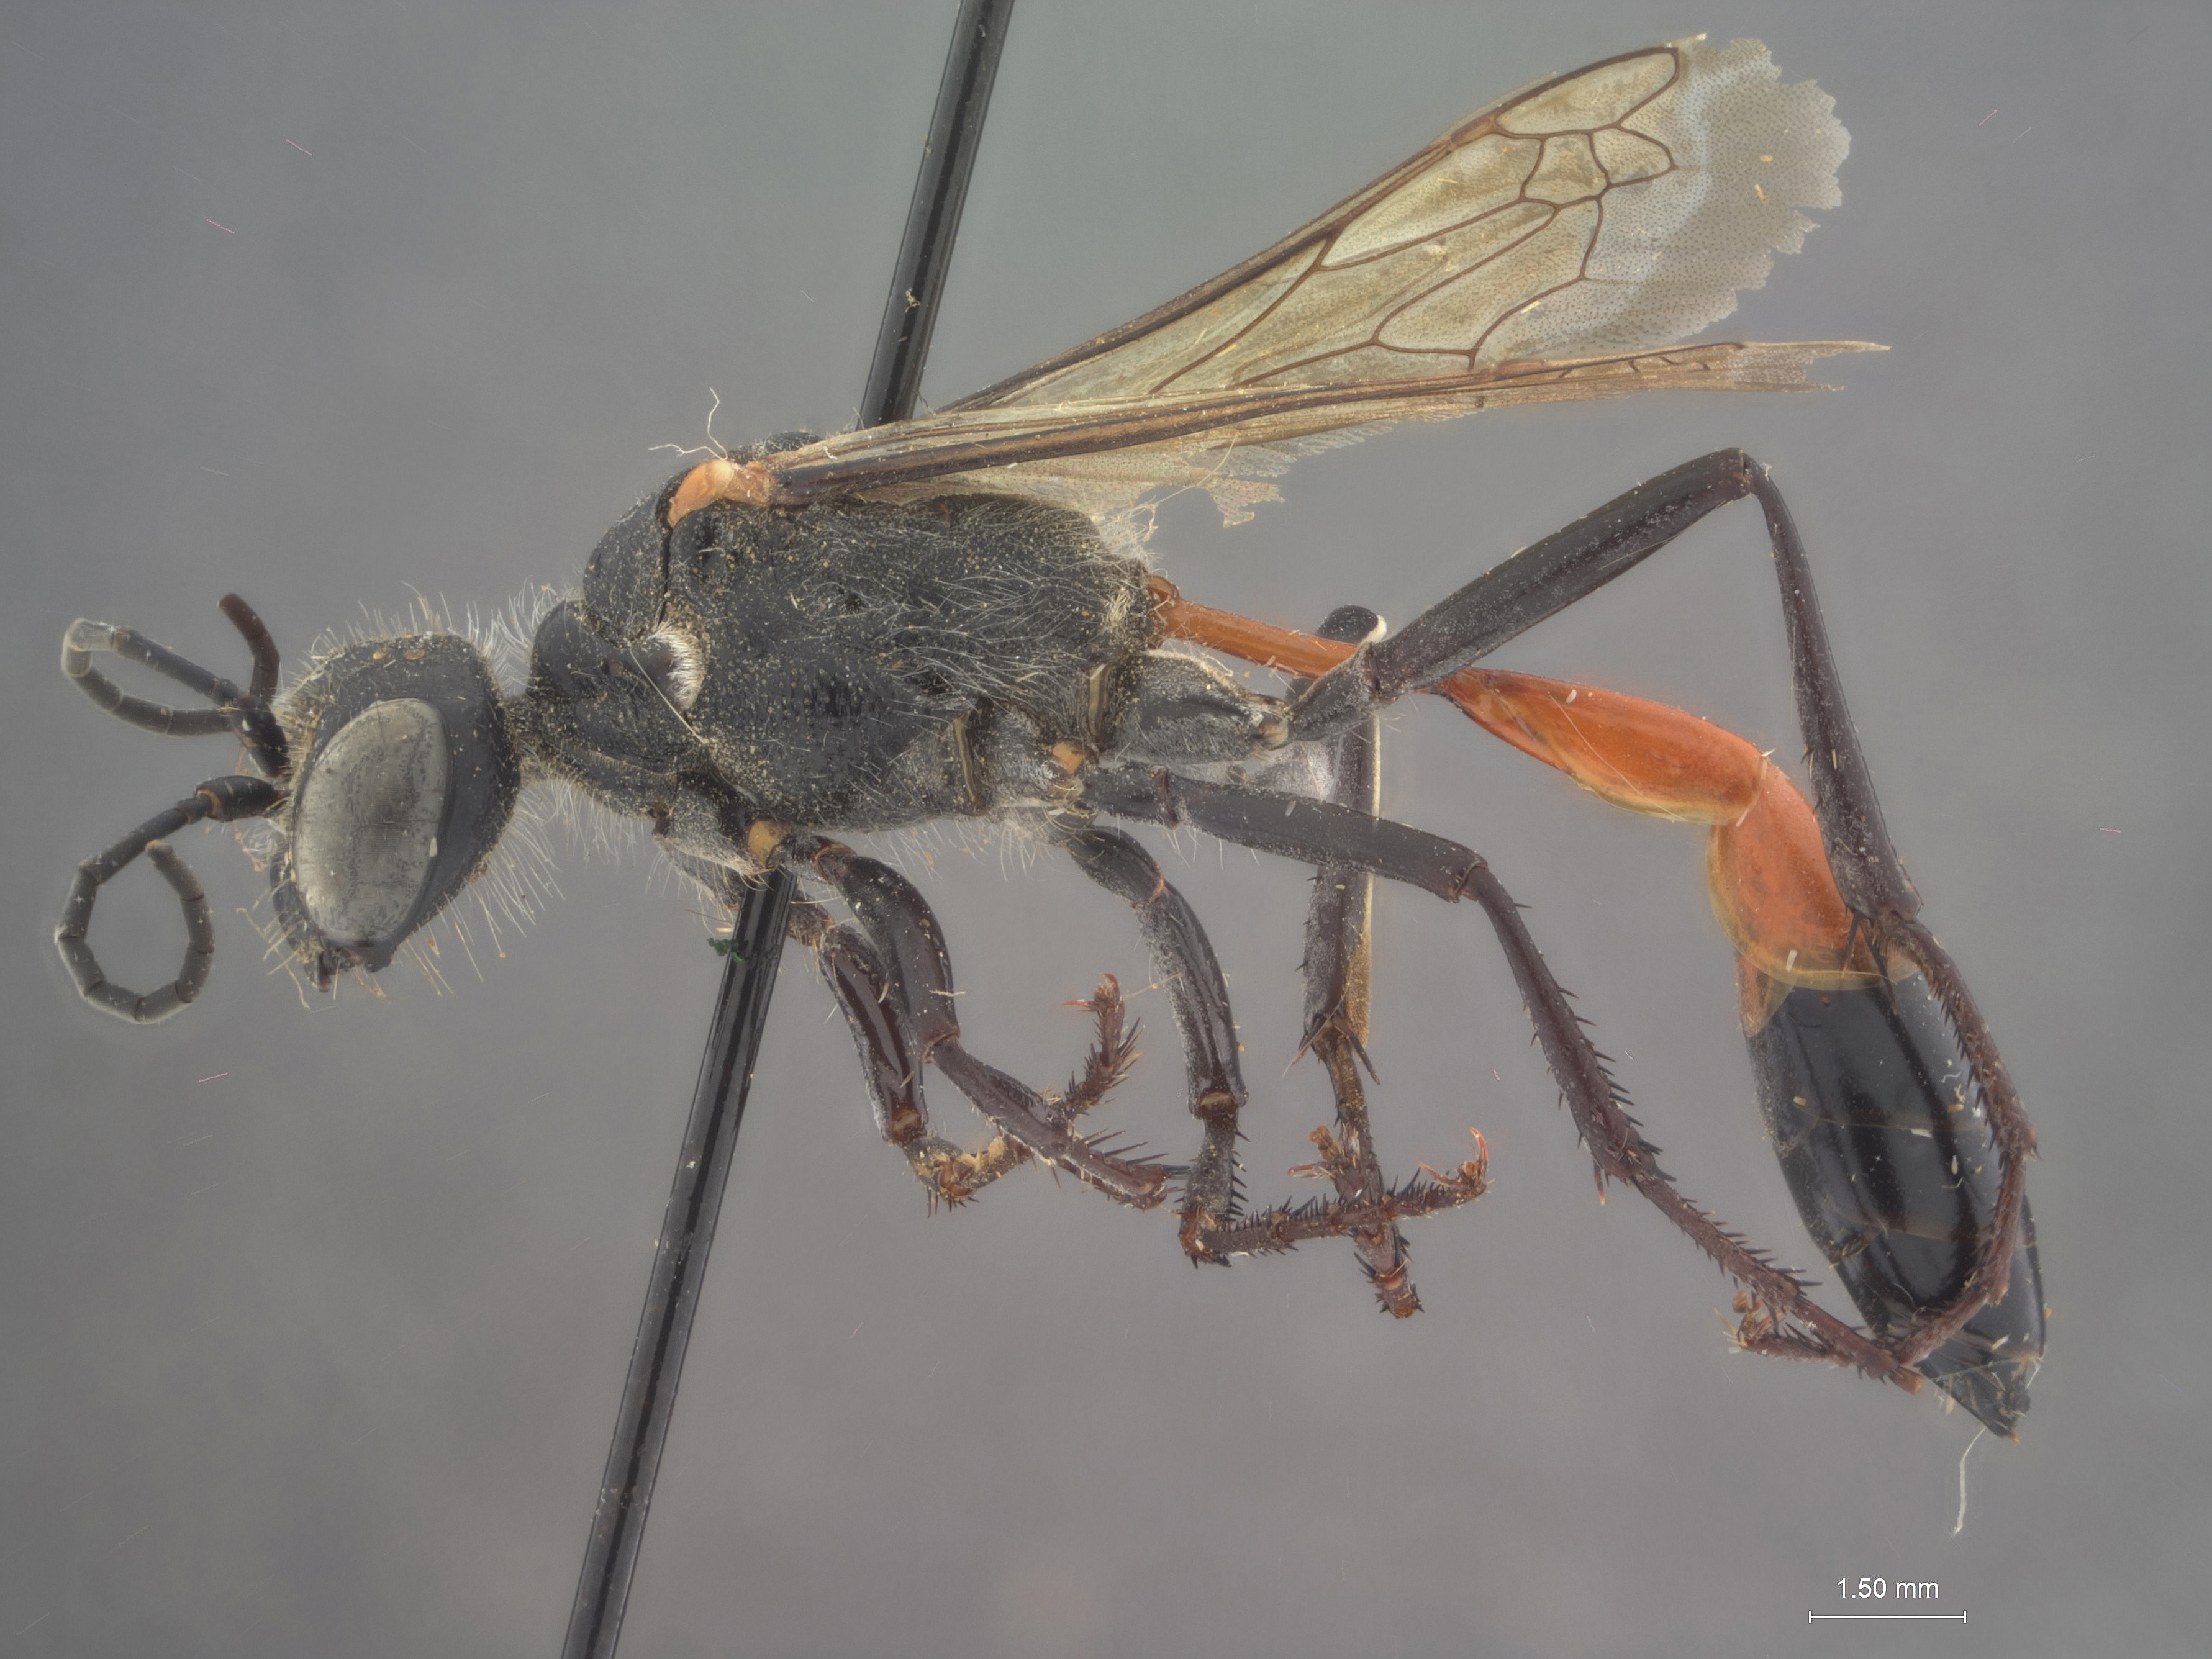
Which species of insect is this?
Sphex peruvianus
